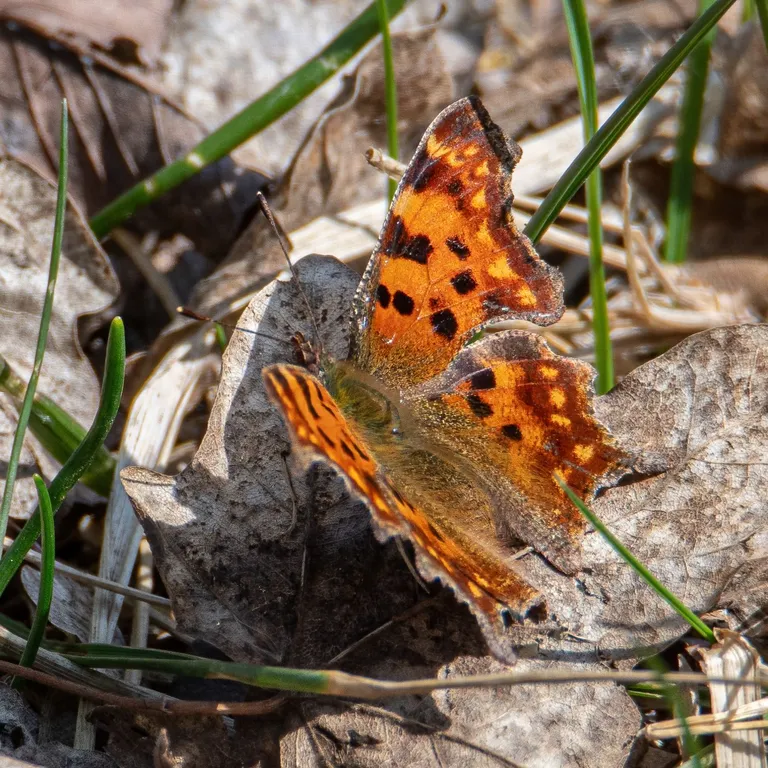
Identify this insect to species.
Polygonia c-album
